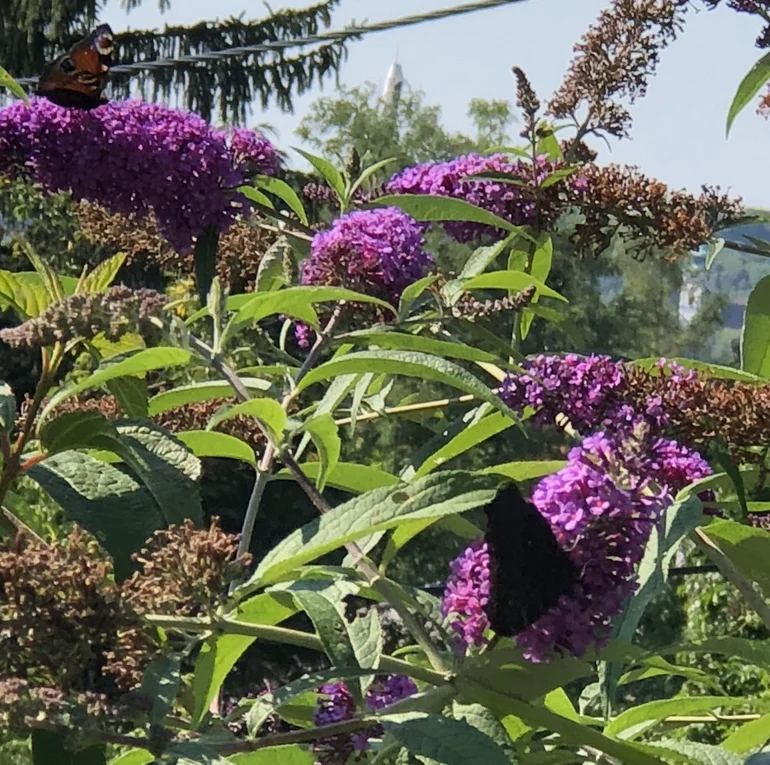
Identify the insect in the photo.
Aglais io
